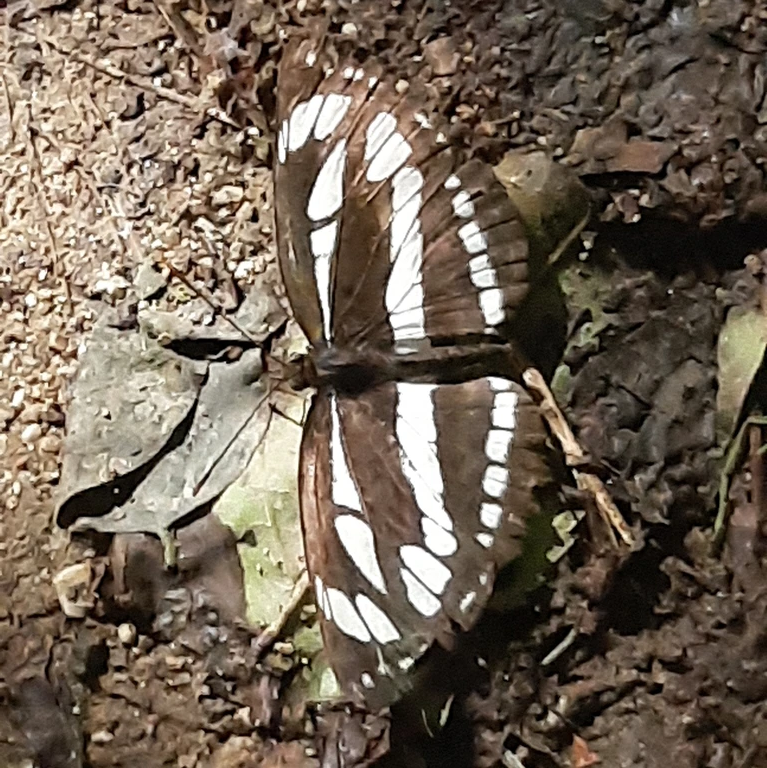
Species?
Neptis sappho
